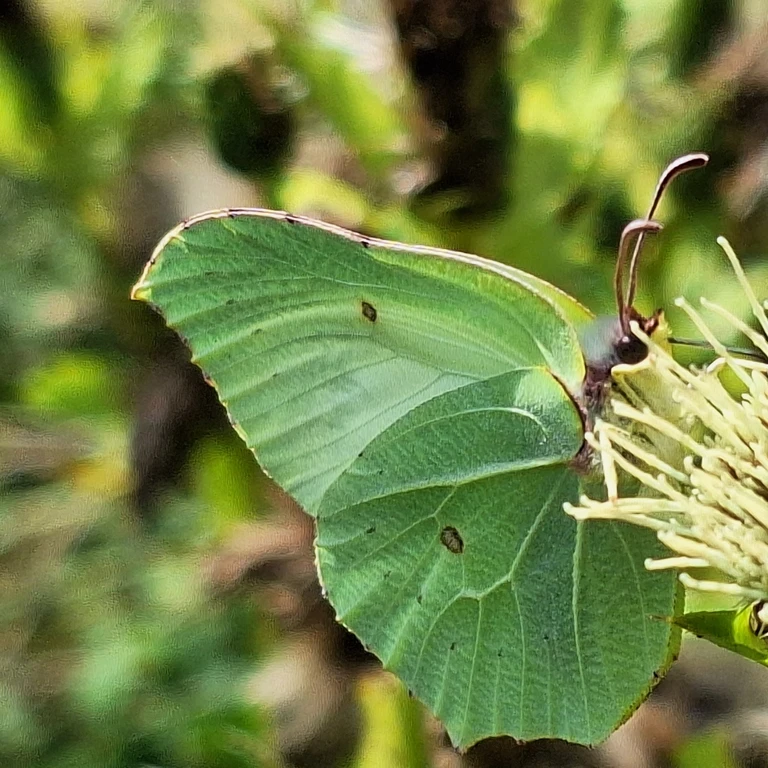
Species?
Gonepteryx rhamni
